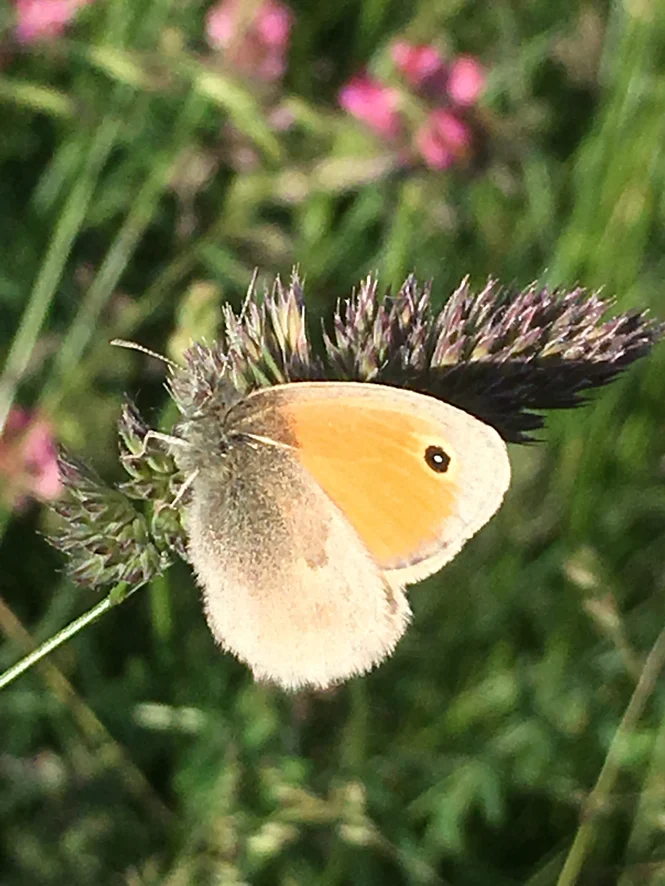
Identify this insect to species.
Coenonympha pamphilus
